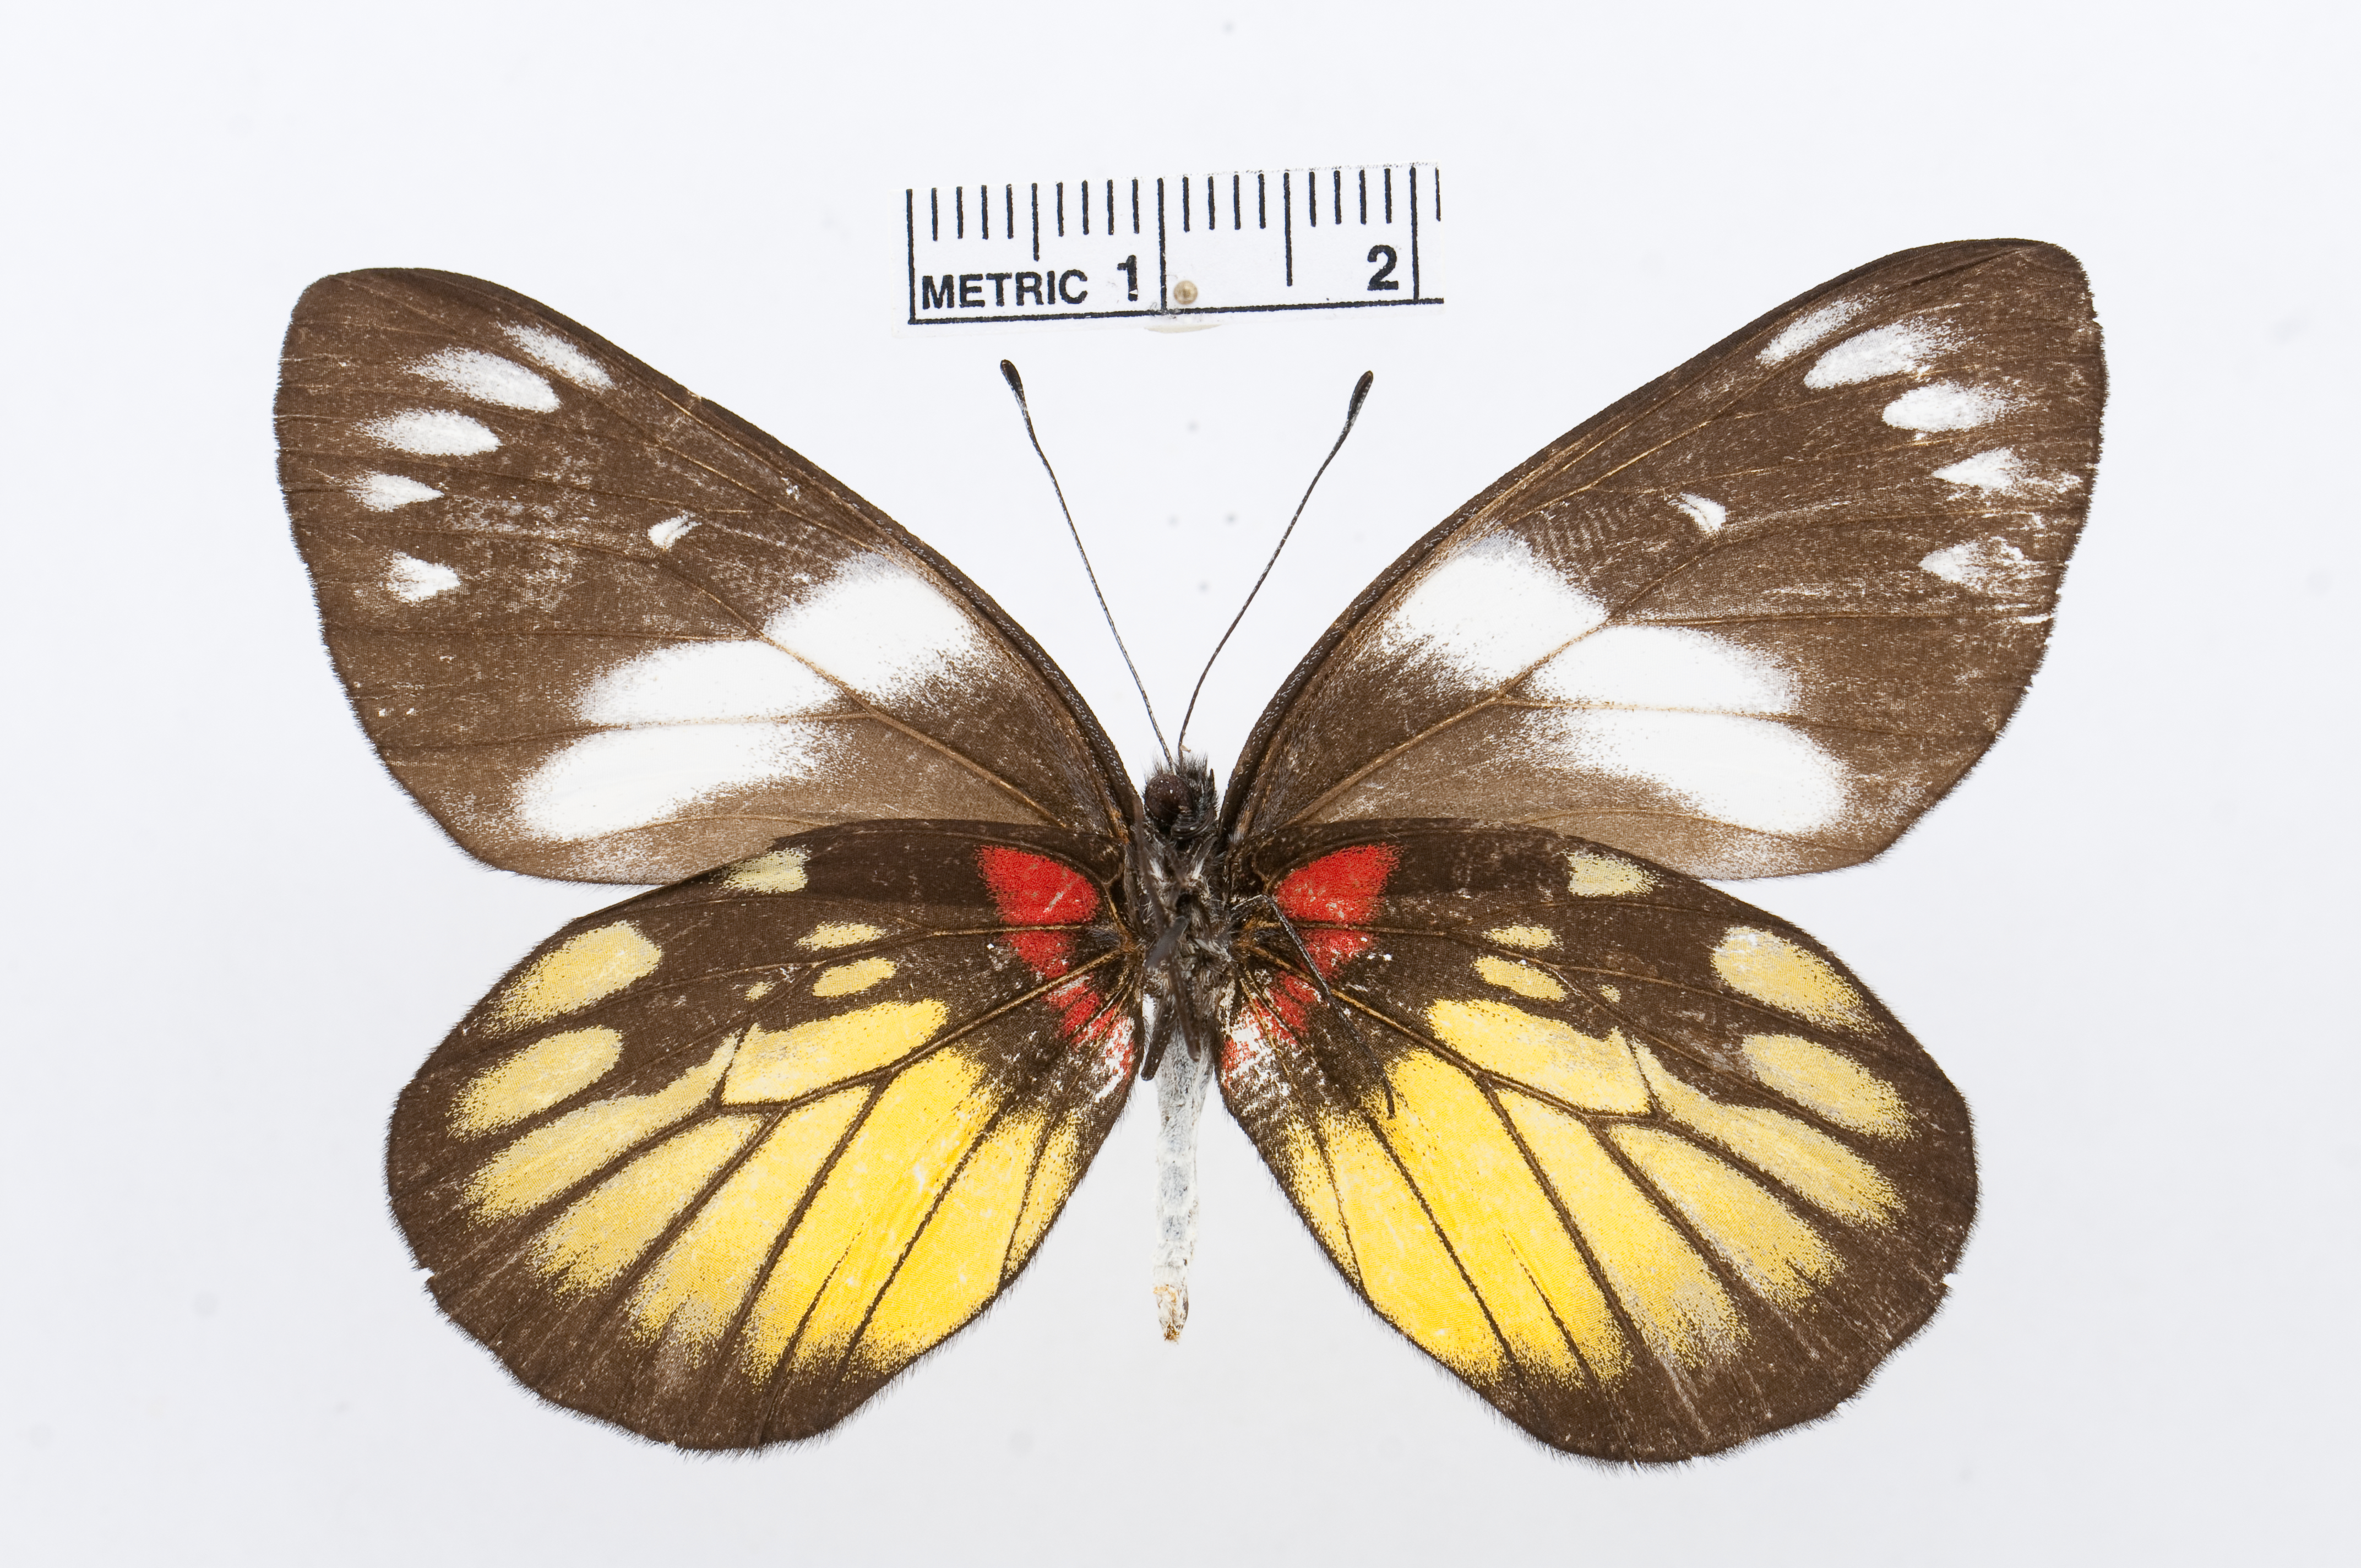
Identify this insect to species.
Delias henningia
